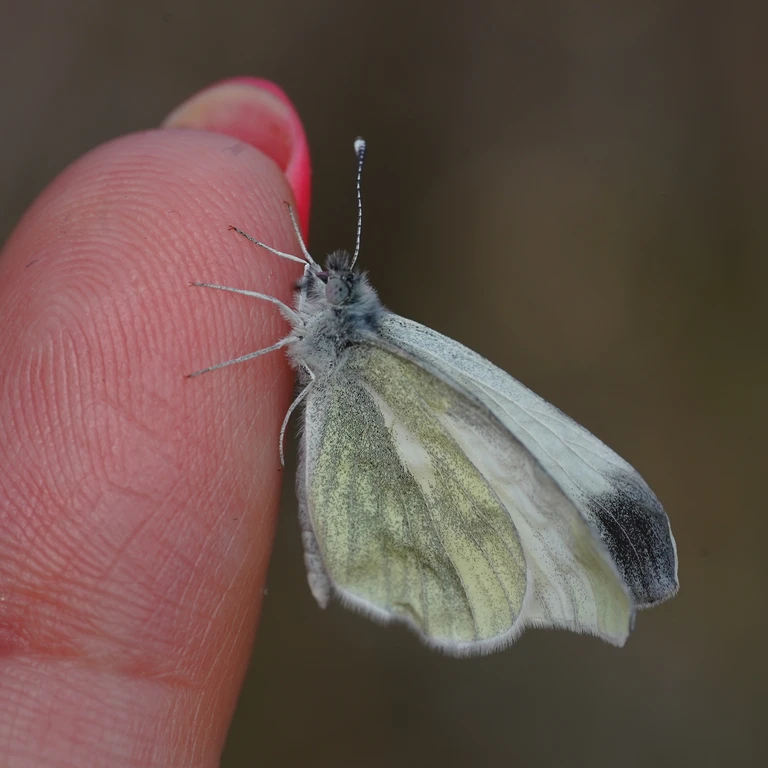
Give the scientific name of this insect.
Leptidea sinapis/juvernica
